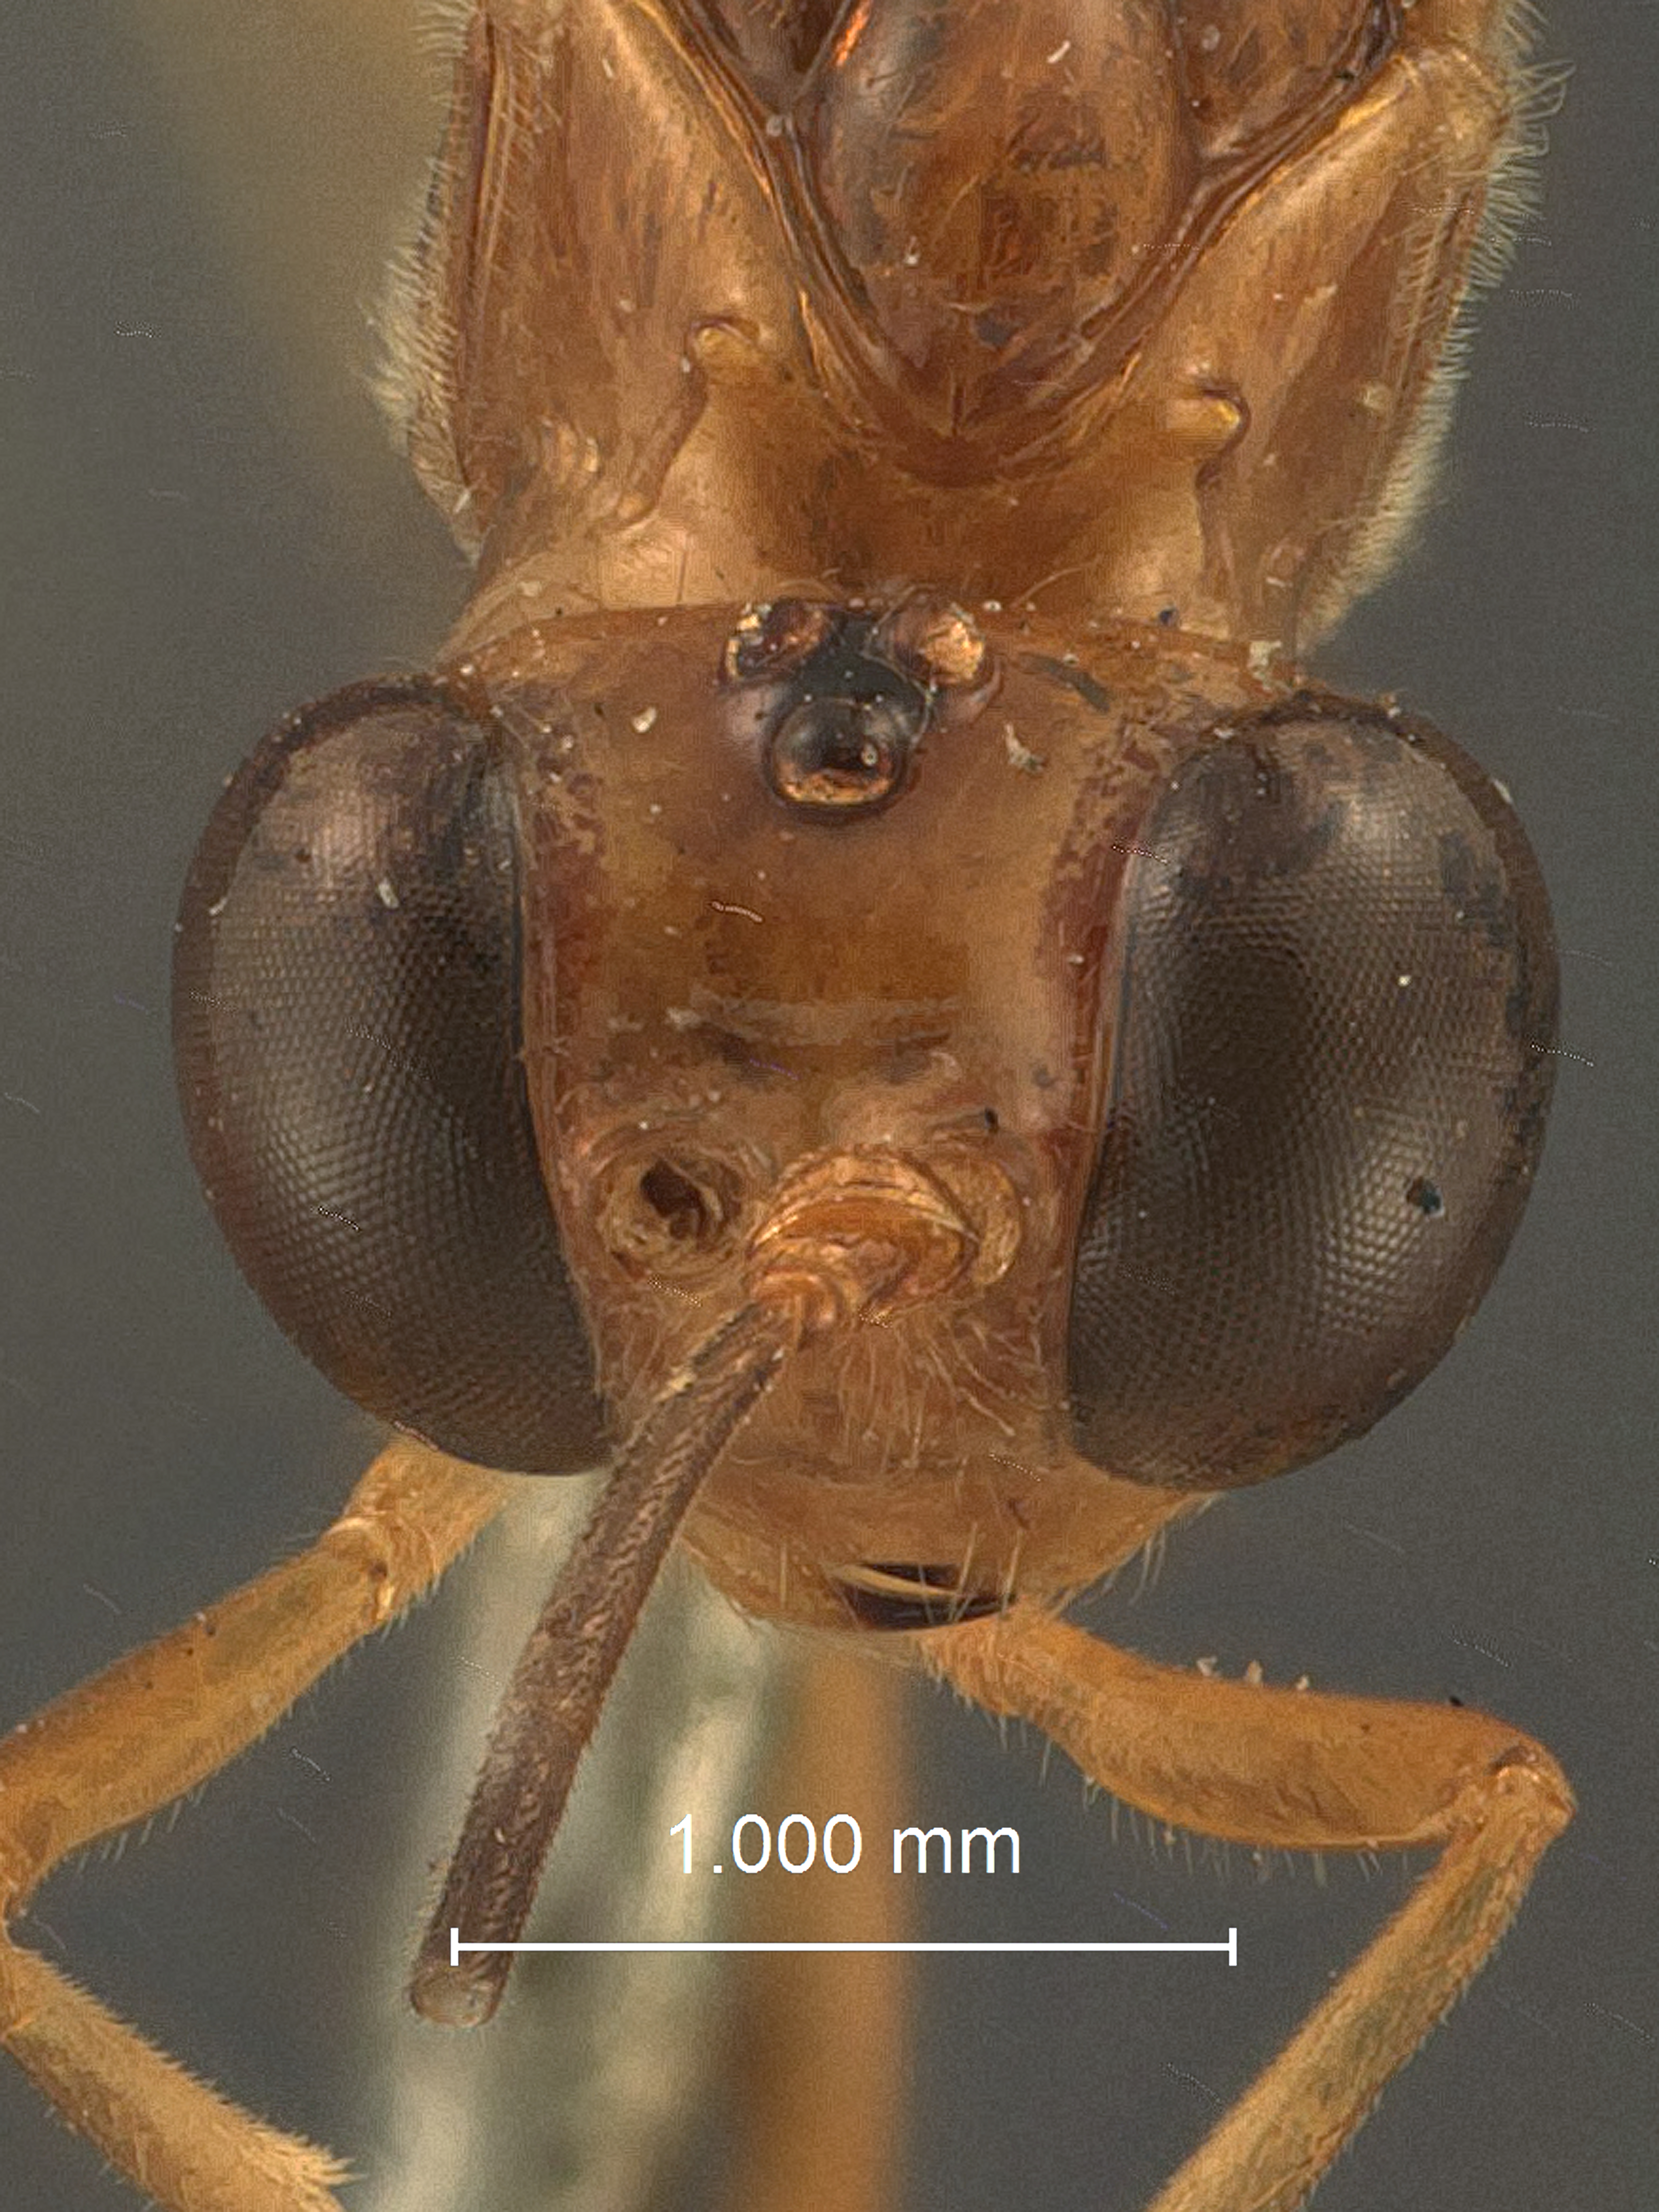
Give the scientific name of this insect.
Diapetus uniformis
